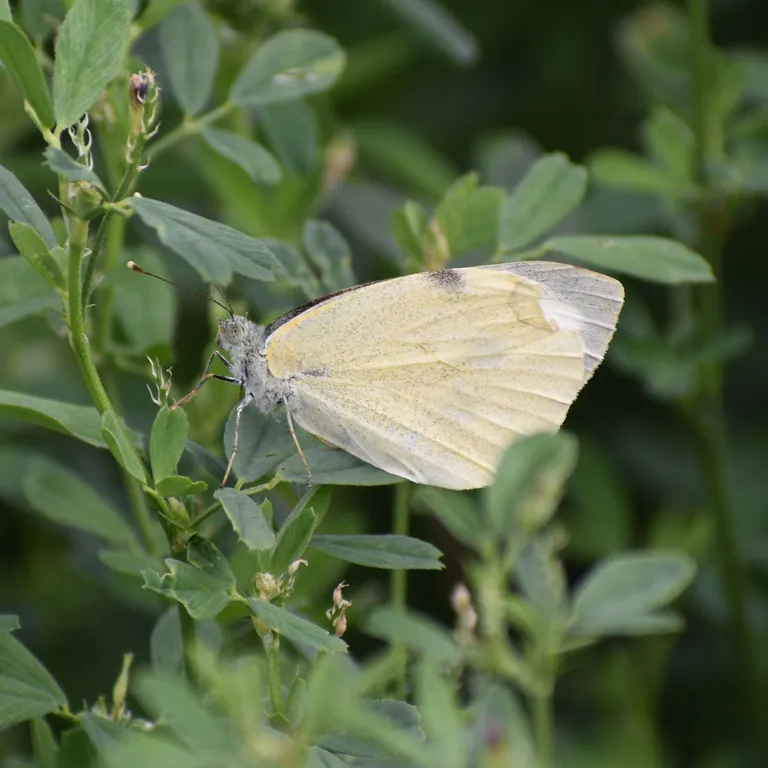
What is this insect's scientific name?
Pieris brassicae
